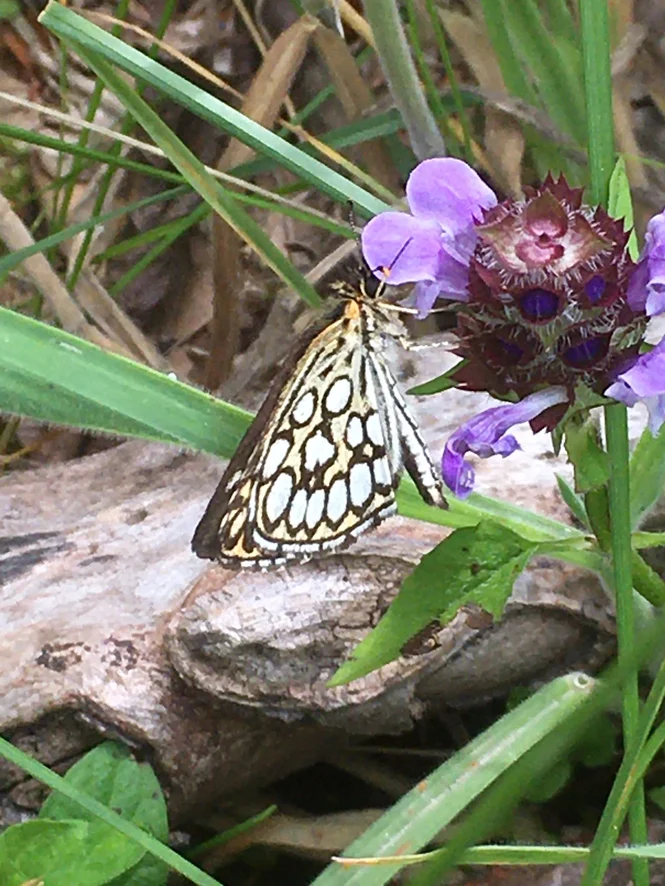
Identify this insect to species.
Heteropterus morpheus
